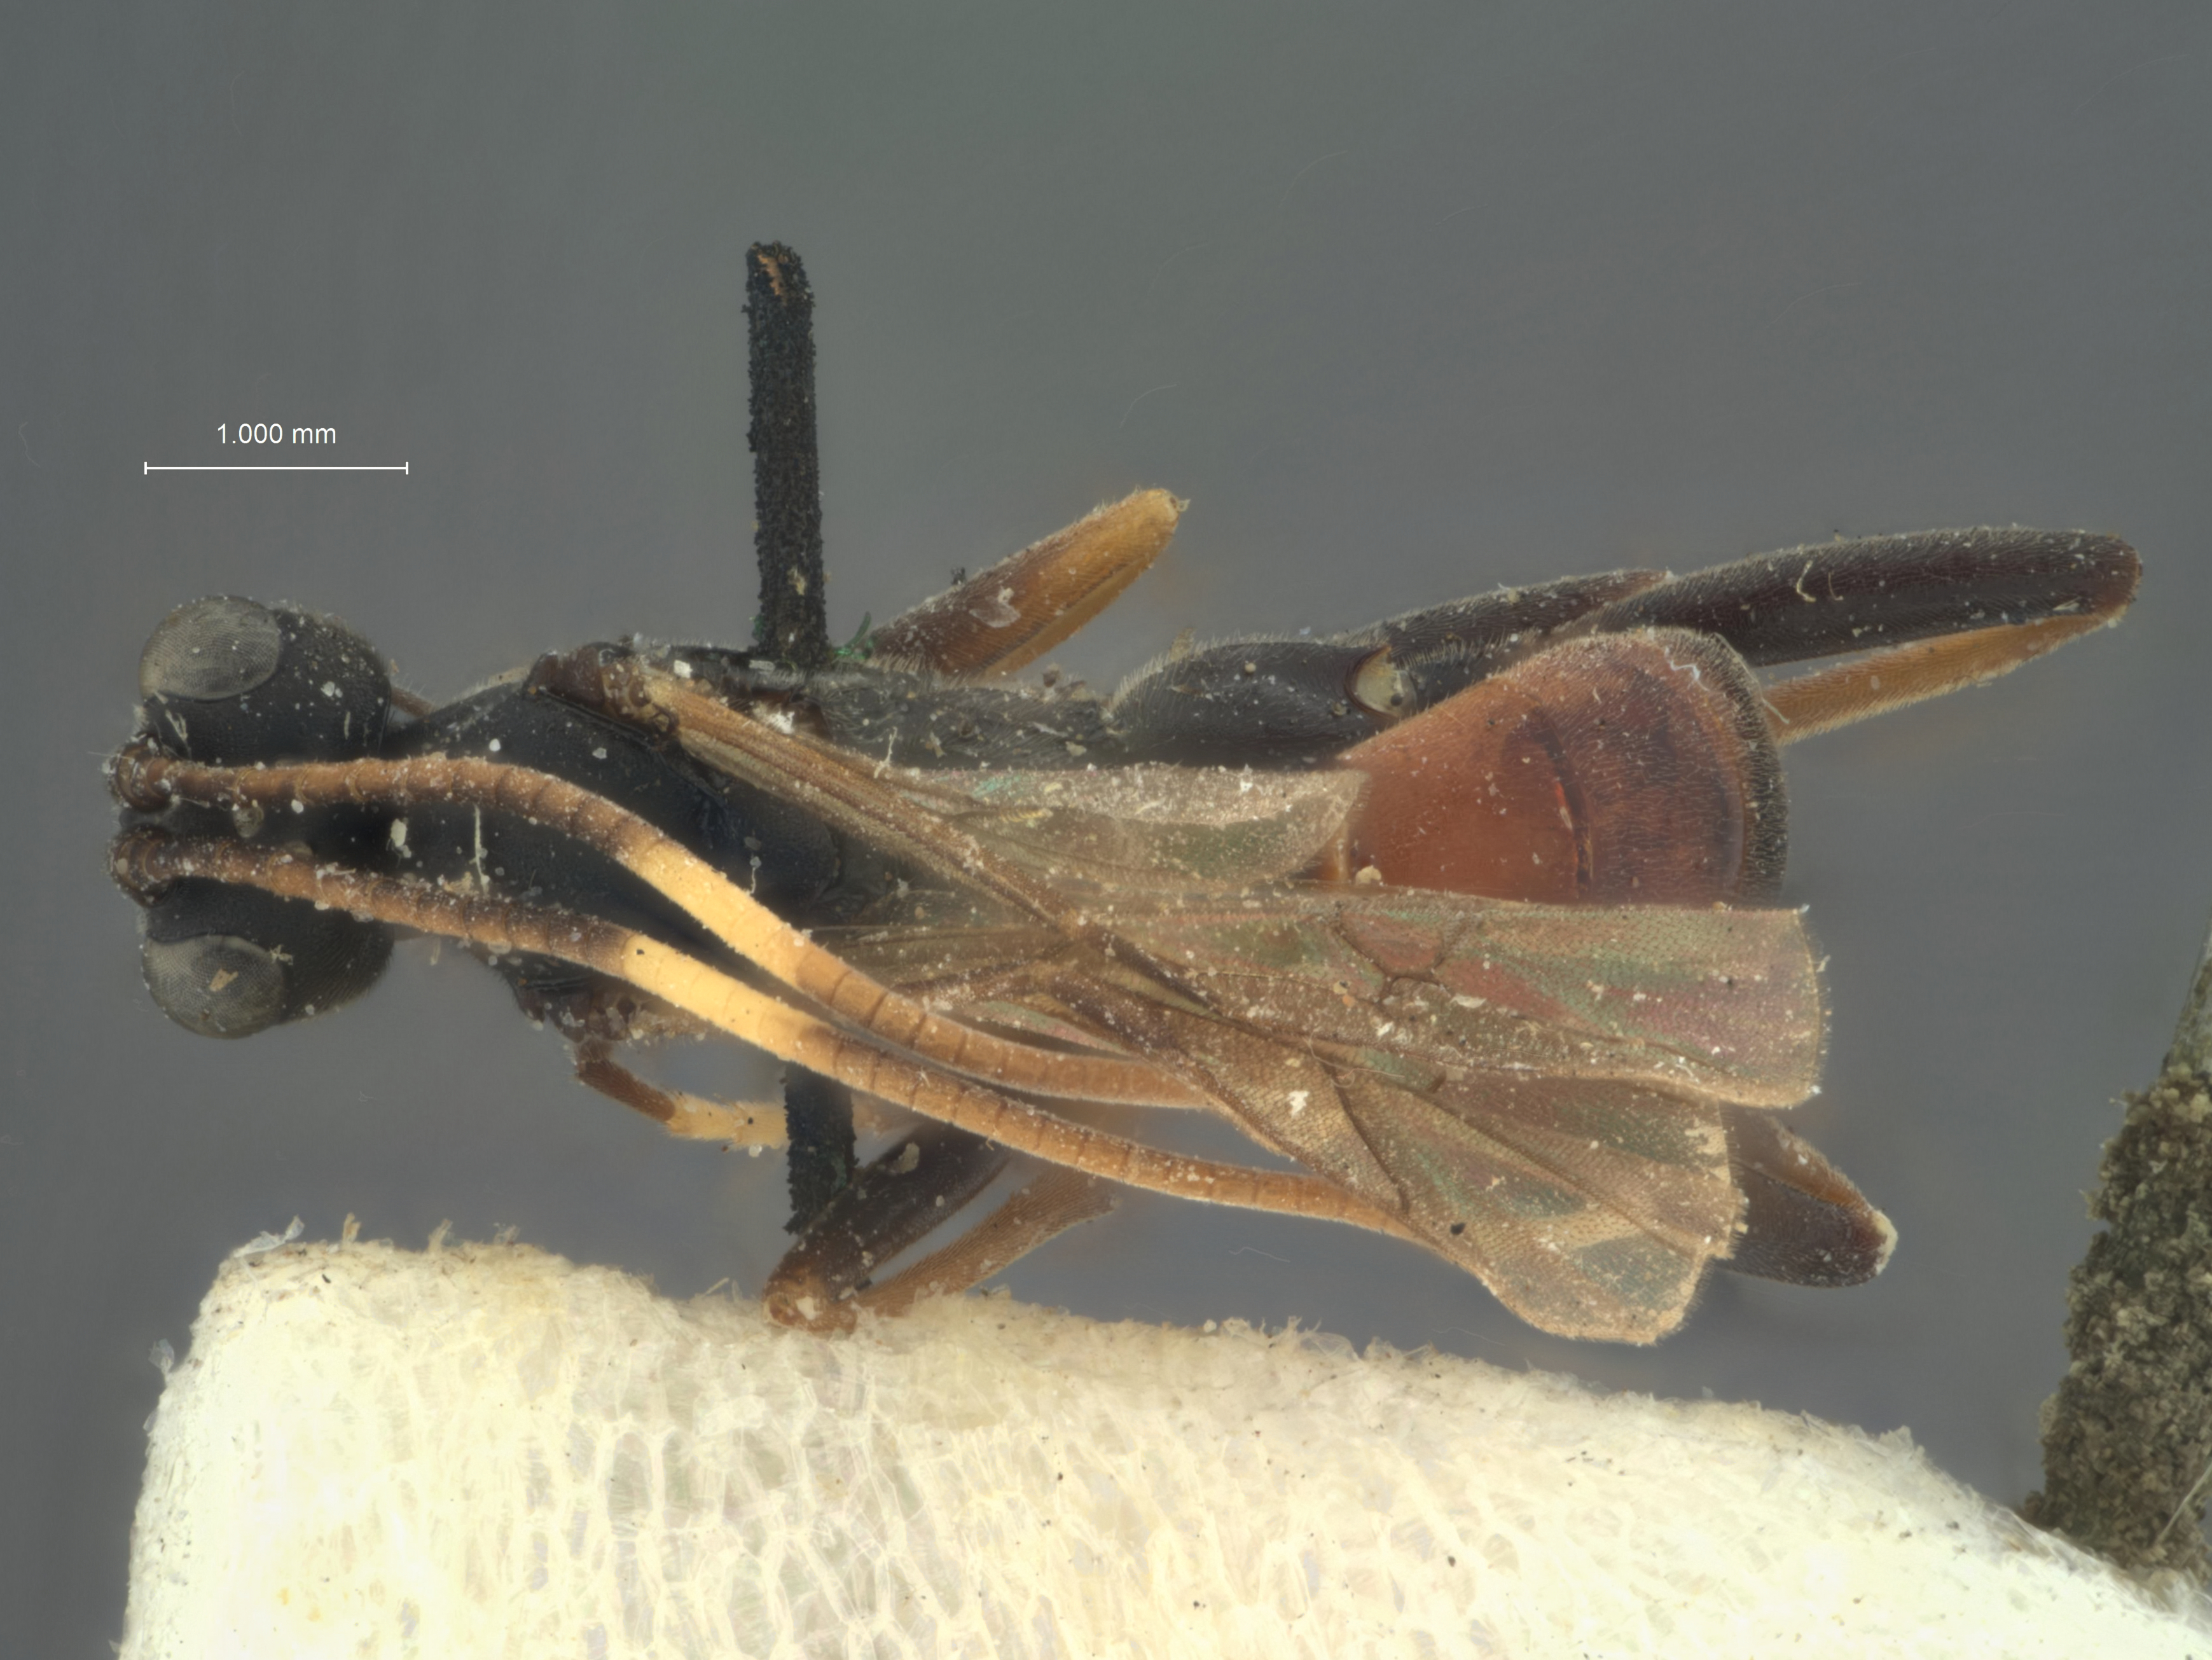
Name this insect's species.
Sychnoleter japonicus
